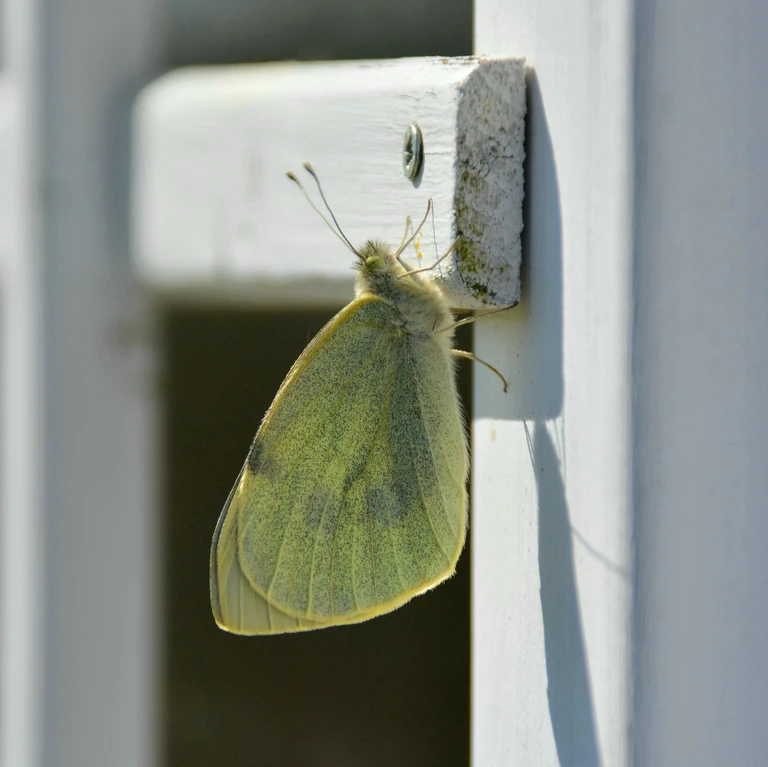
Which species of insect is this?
Pieris brassicae
